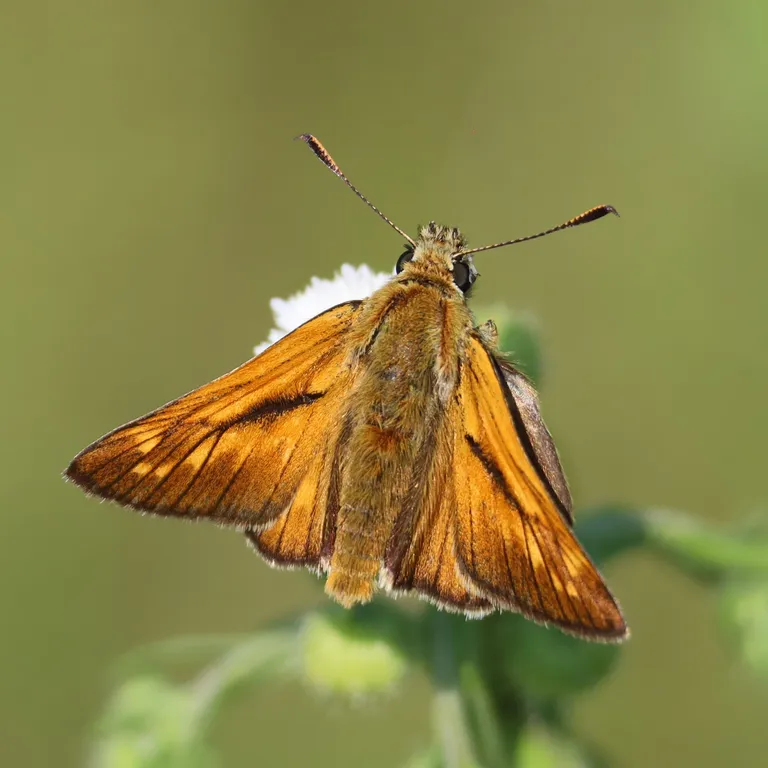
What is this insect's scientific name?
Ochlodes sylvanus (also Ochlodes venata)
